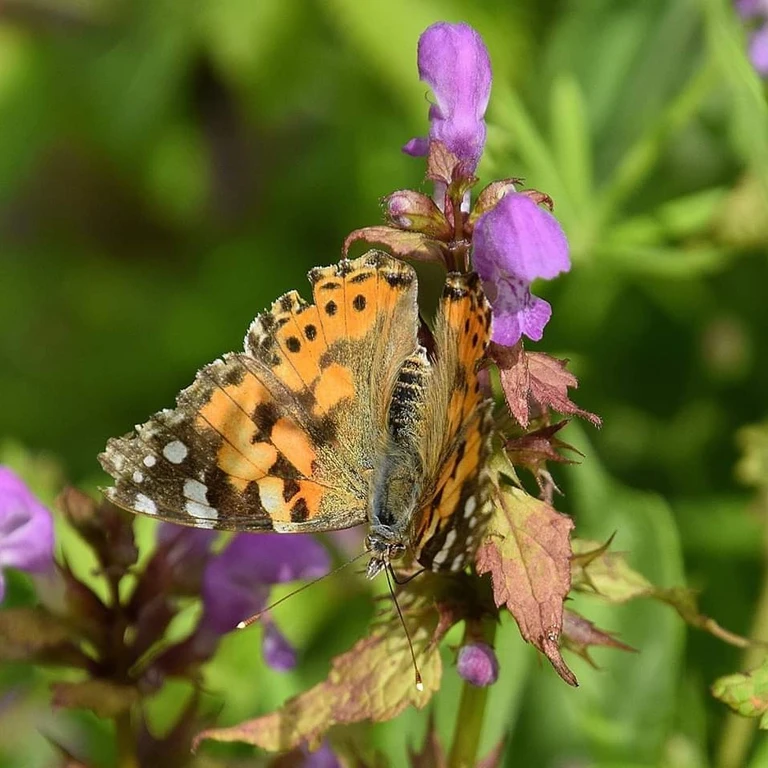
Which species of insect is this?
Vanessa cardui
